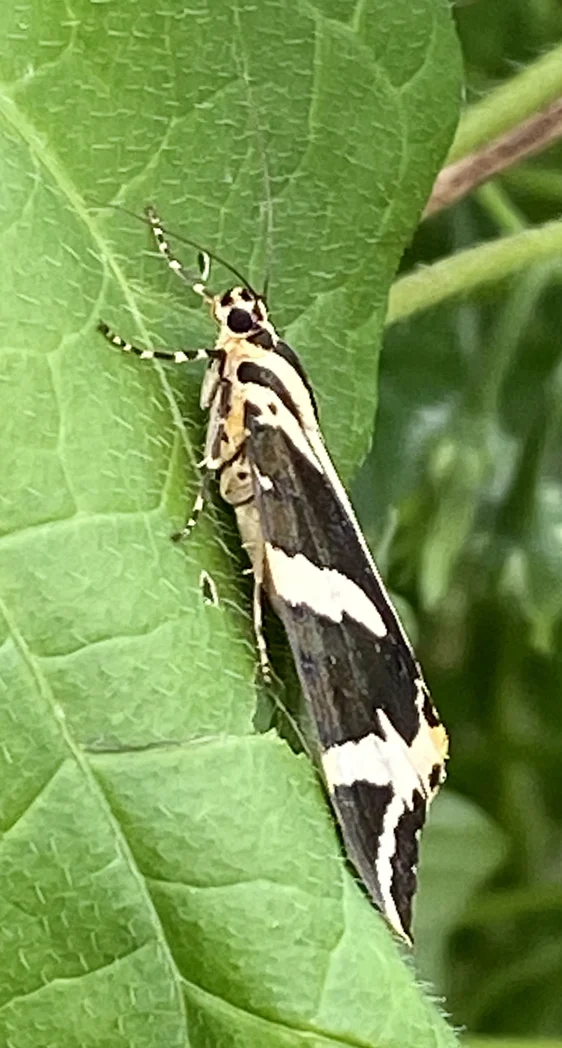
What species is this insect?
Euplagia quadripunctaria
